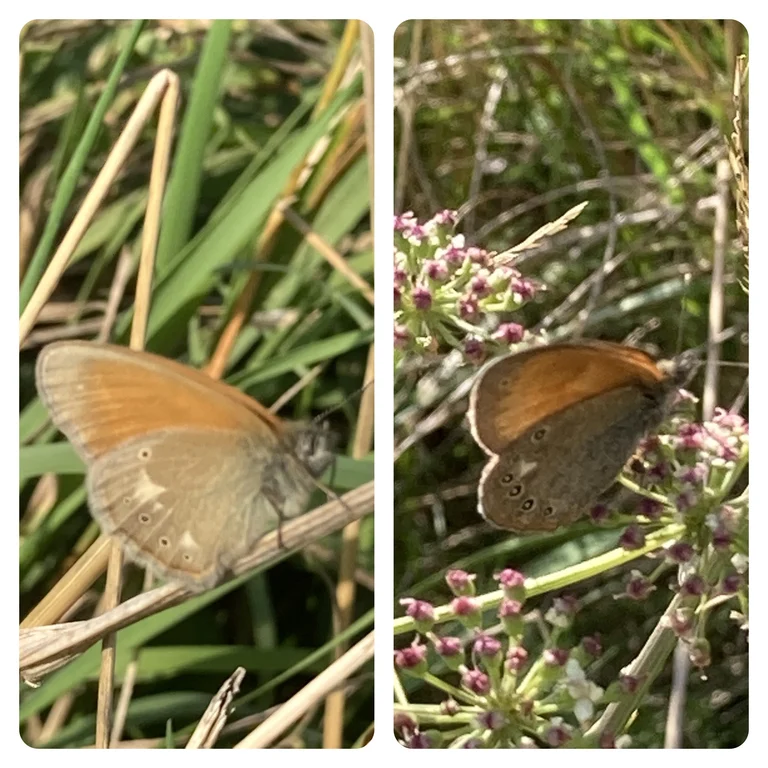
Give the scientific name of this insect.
Coenonympha glycerion (also Coenonympha iphis)
